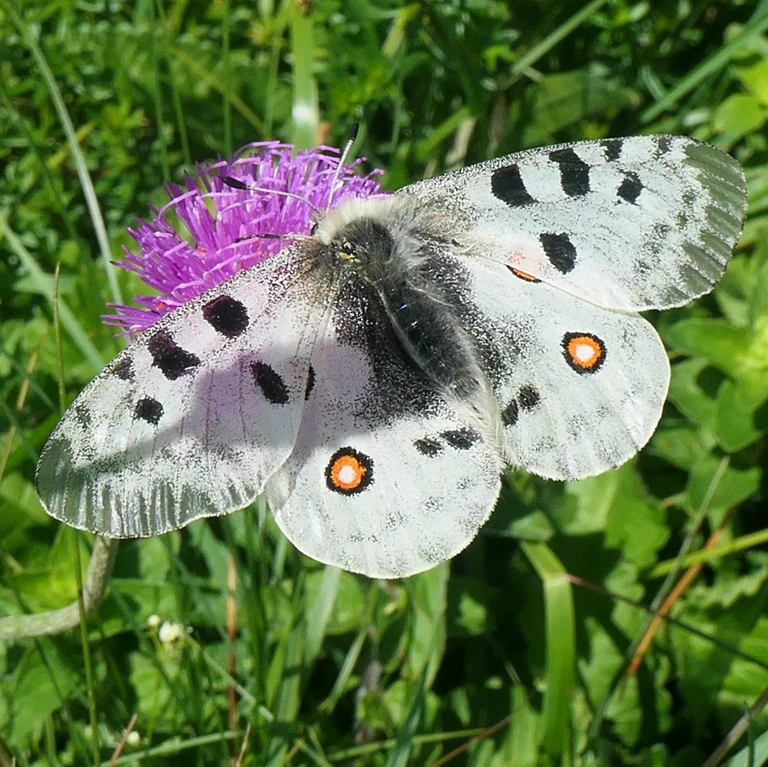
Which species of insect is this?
Parnassius apollo
